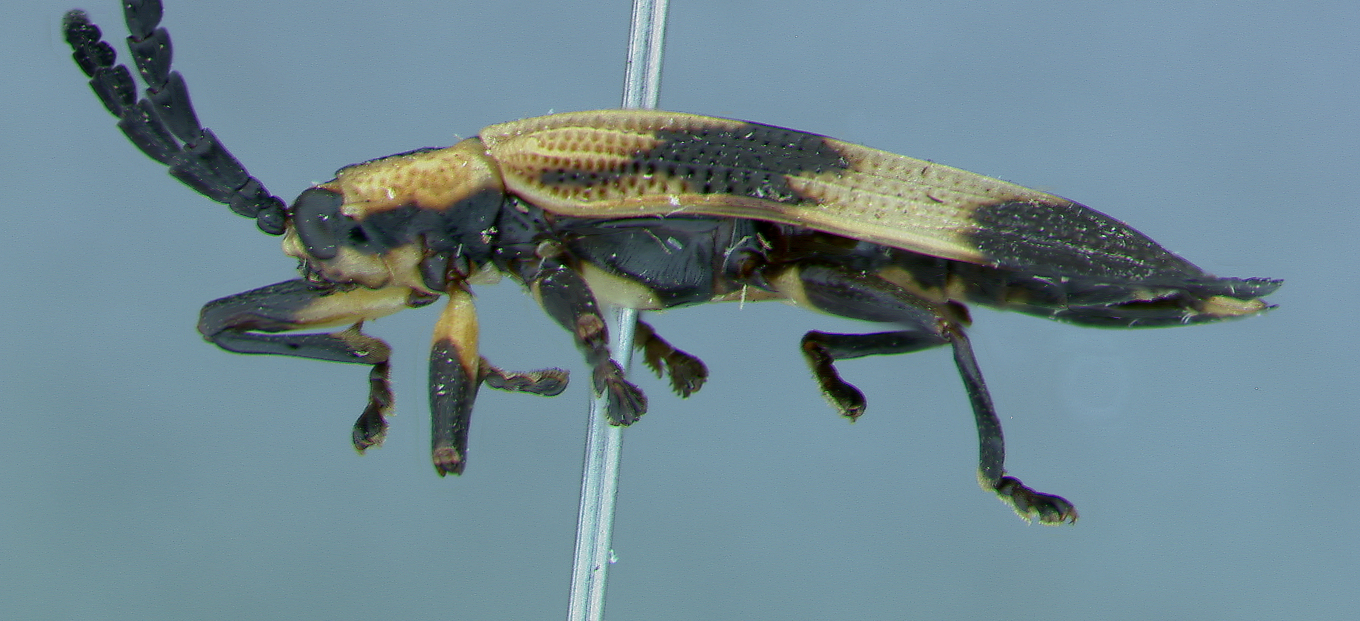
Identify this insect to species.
Microdonta mauliki
